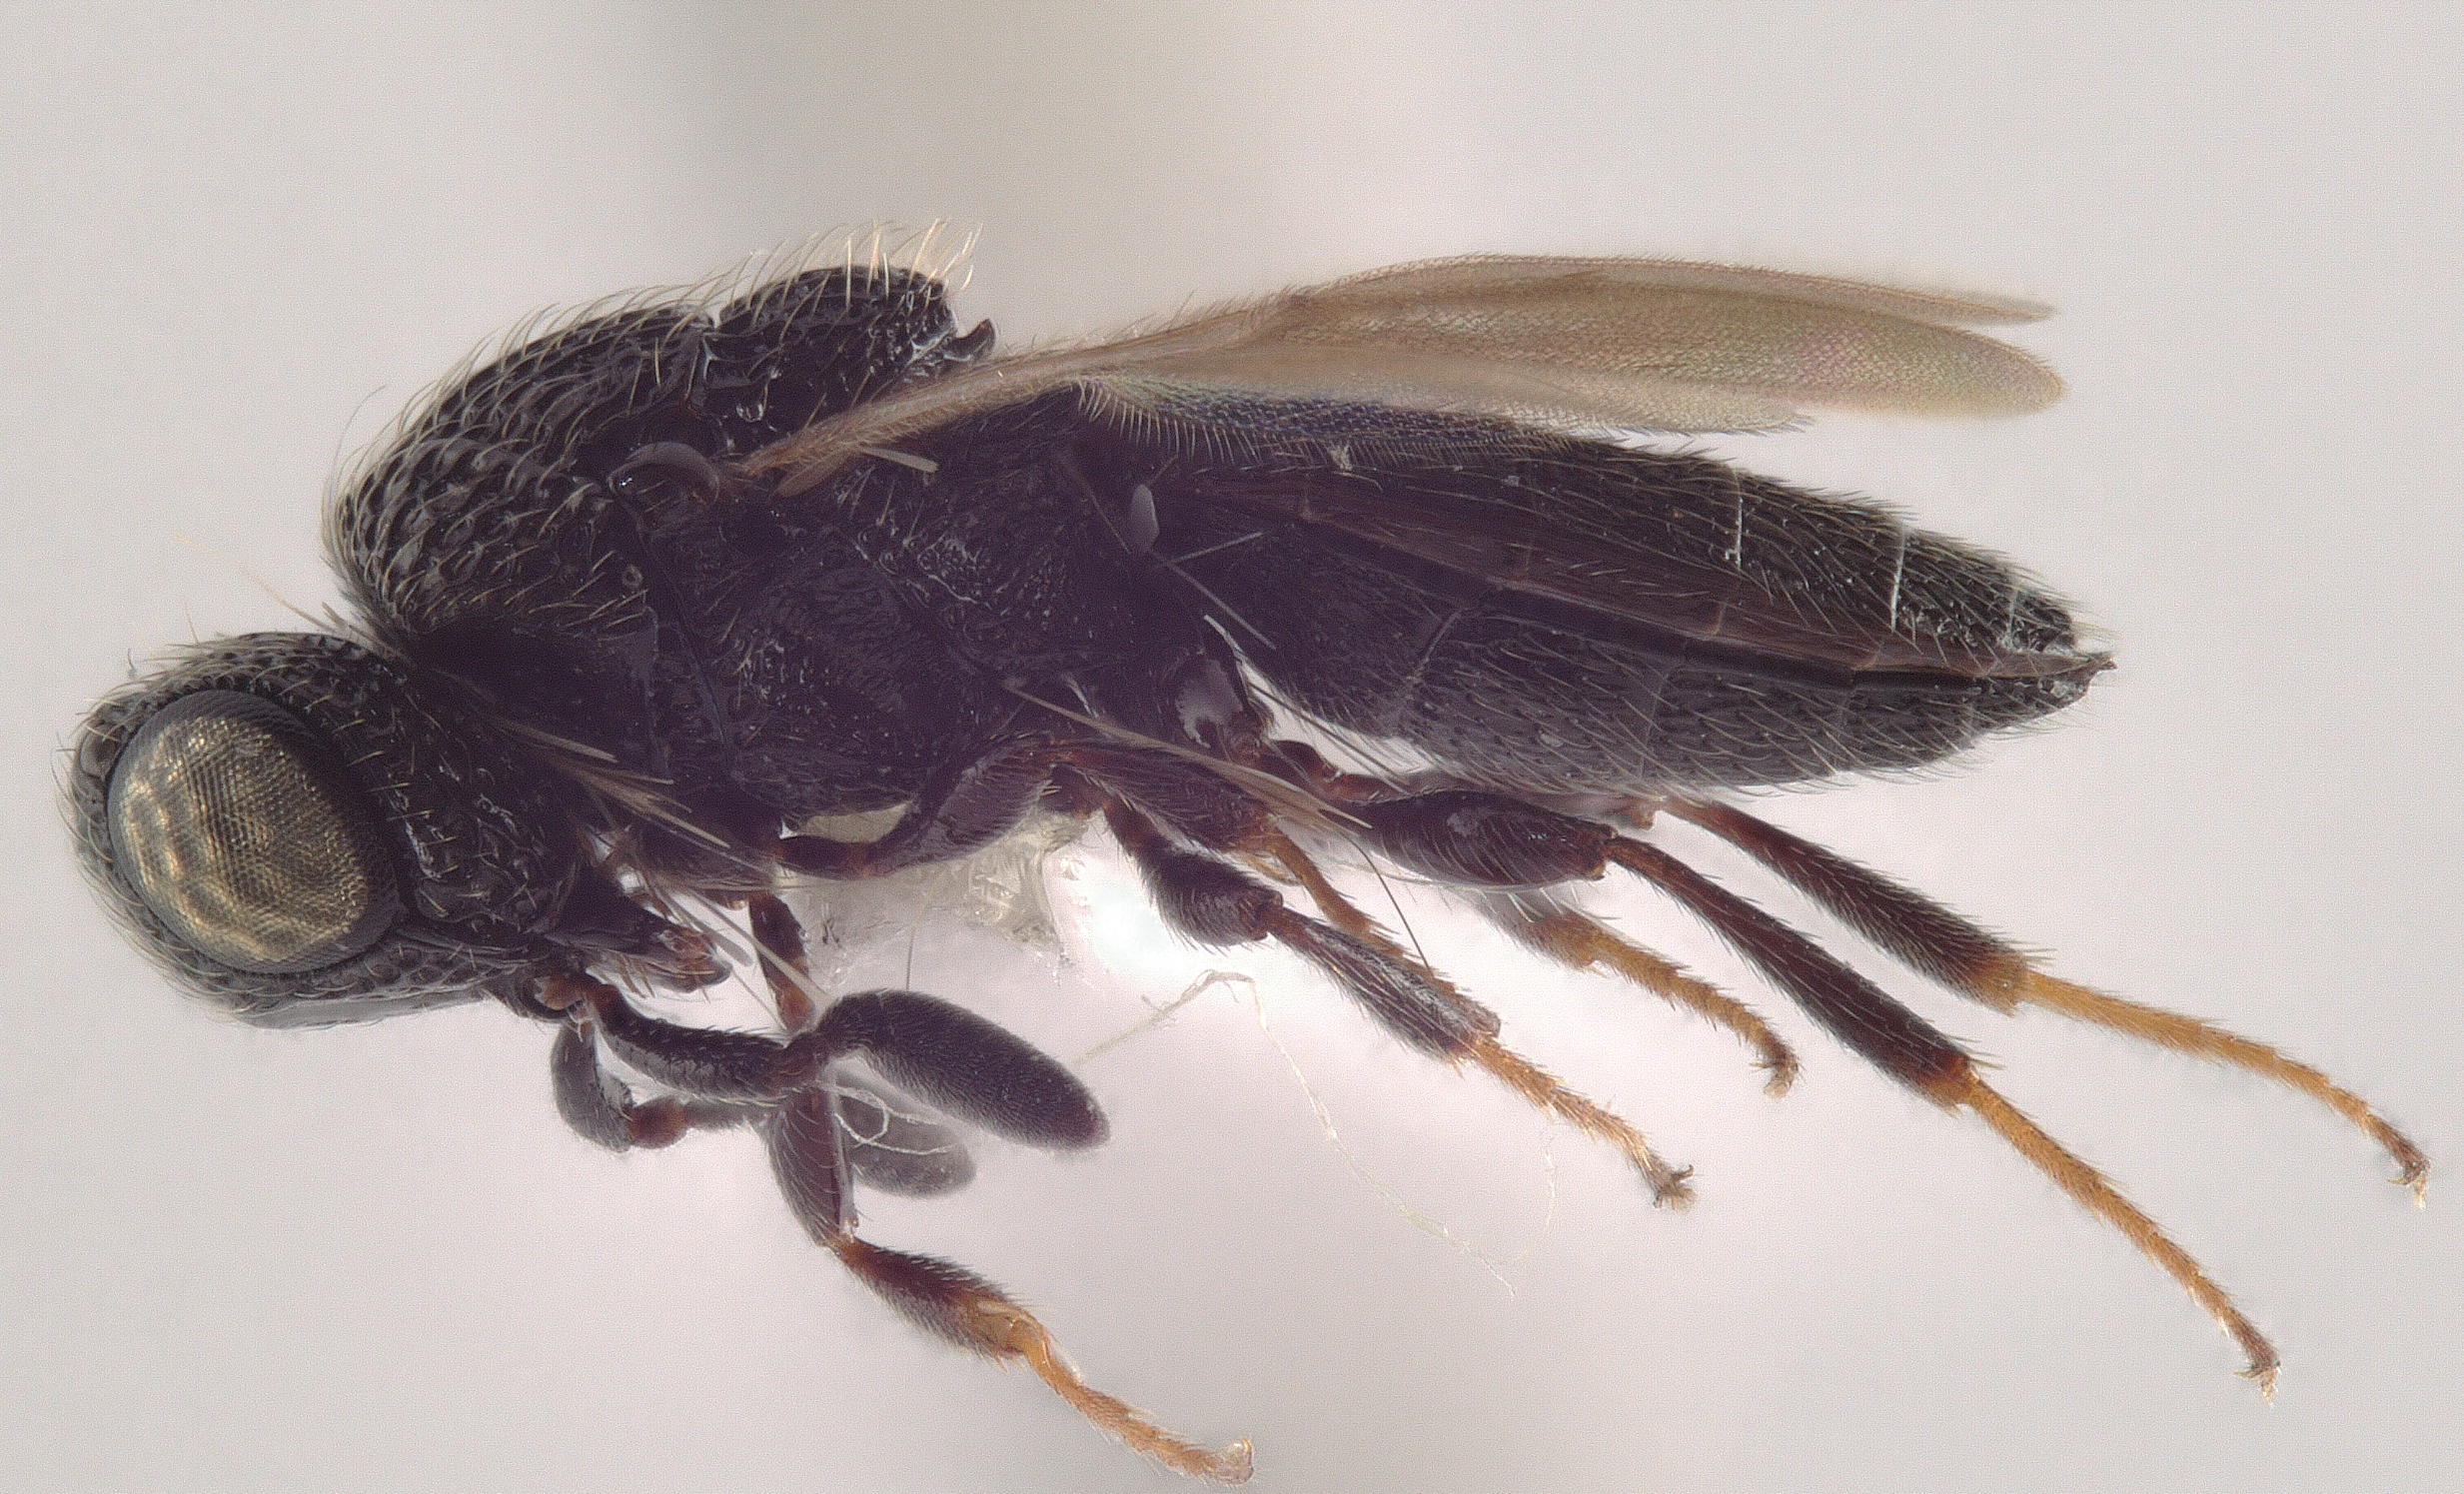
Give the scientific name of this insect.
Oreiscelio turneri
